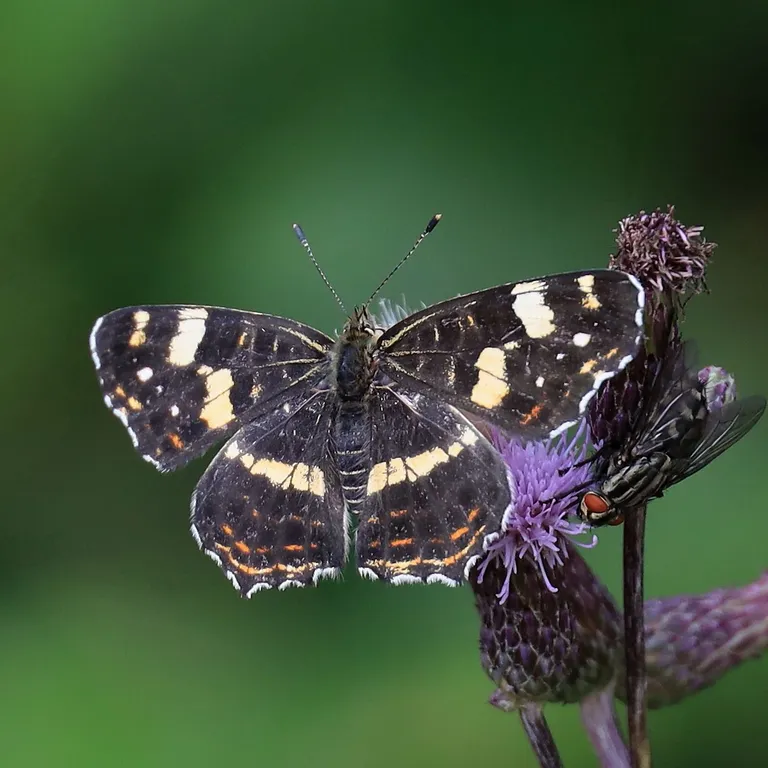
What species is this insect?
Araschnia levana
